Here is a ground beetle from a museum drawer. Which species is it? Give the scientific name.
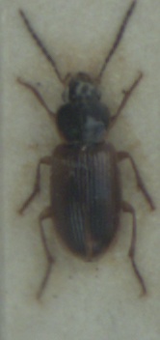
Stenolophus mixtus
